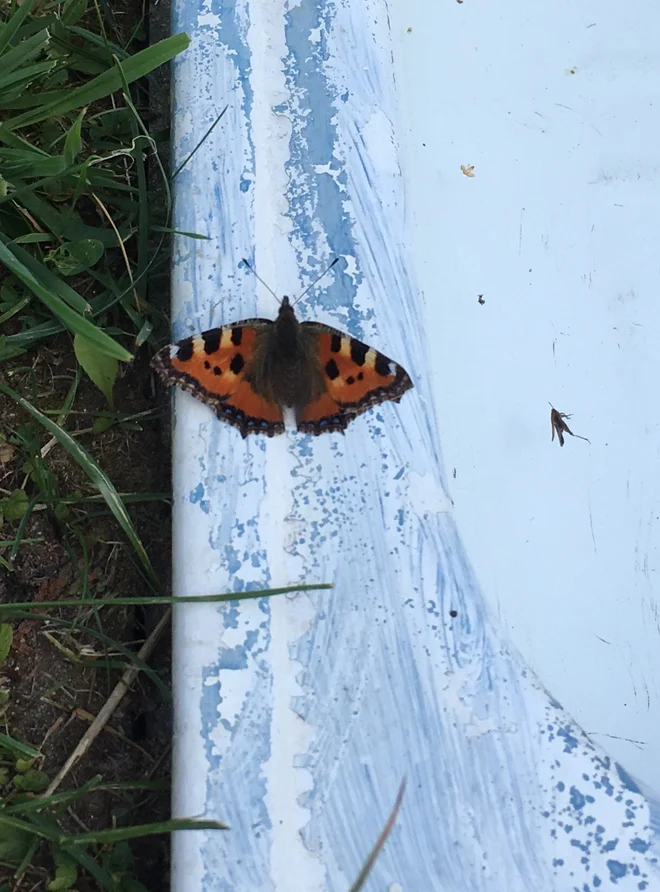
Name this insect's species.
Aglais urticae
